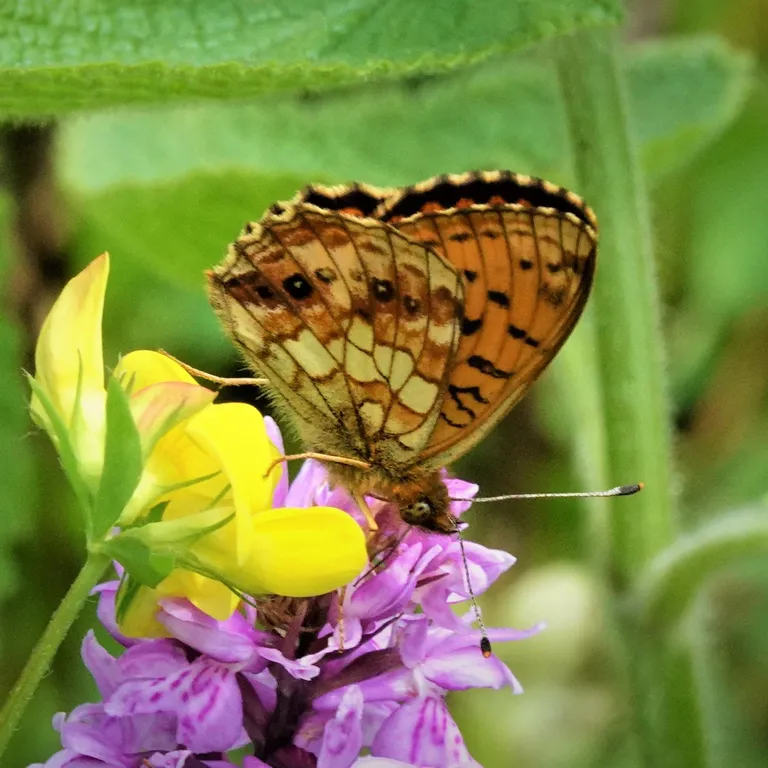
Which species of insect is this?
Brenthis ino
